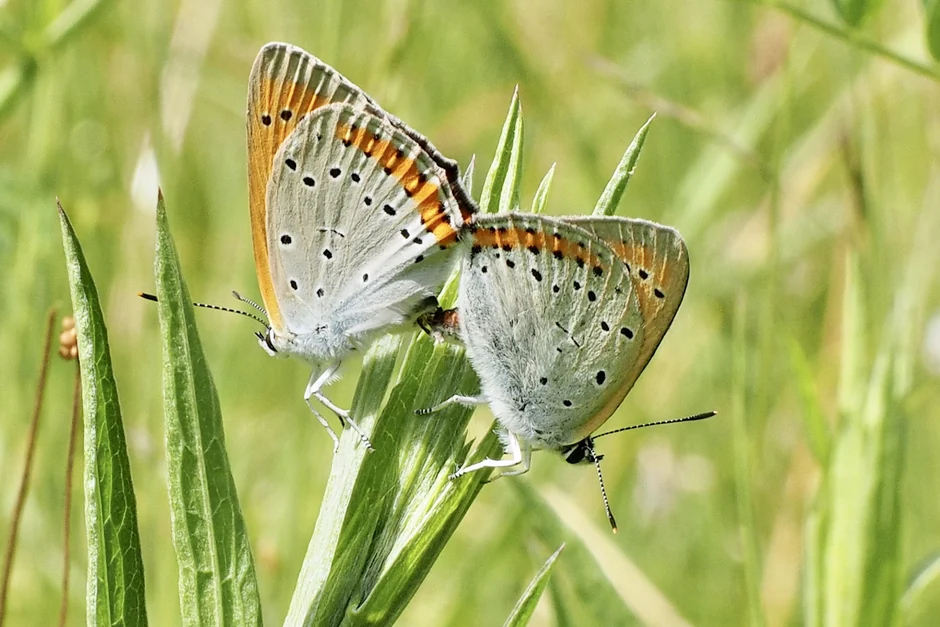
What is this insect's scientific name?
Lycaena dispar
